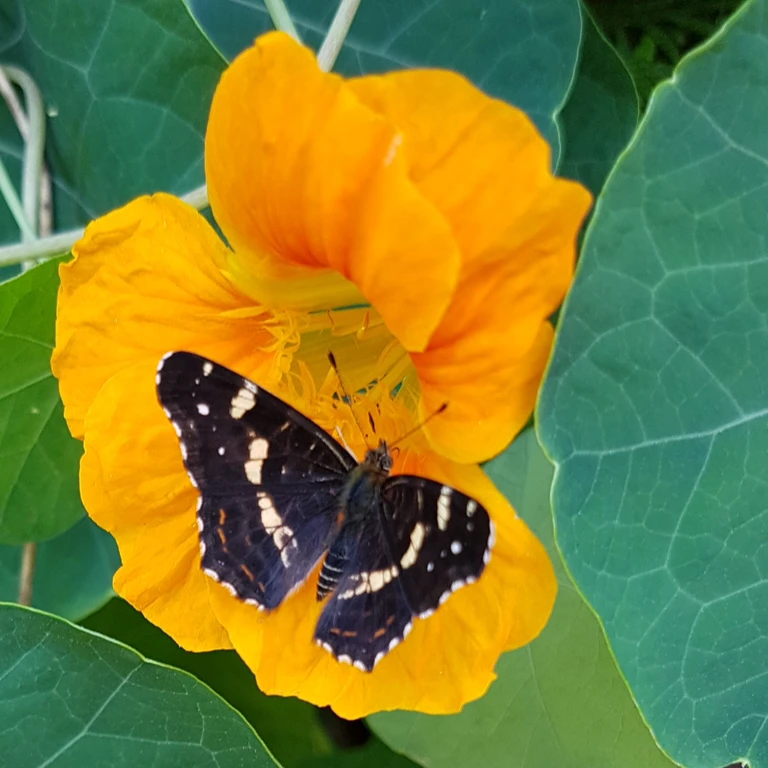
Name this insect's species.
Araschnia levana
